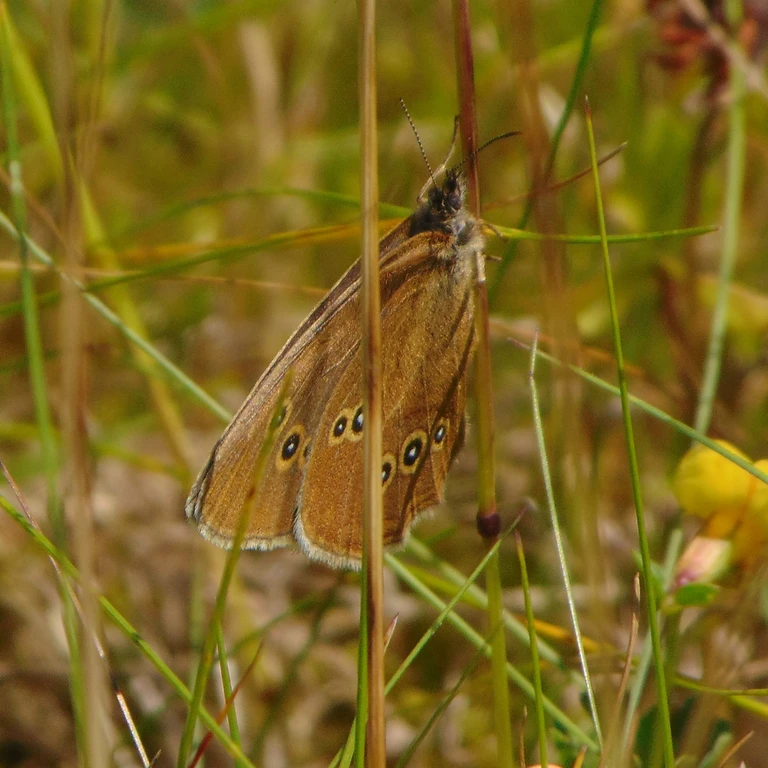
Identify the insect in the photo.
Aphantopus hyperantus
